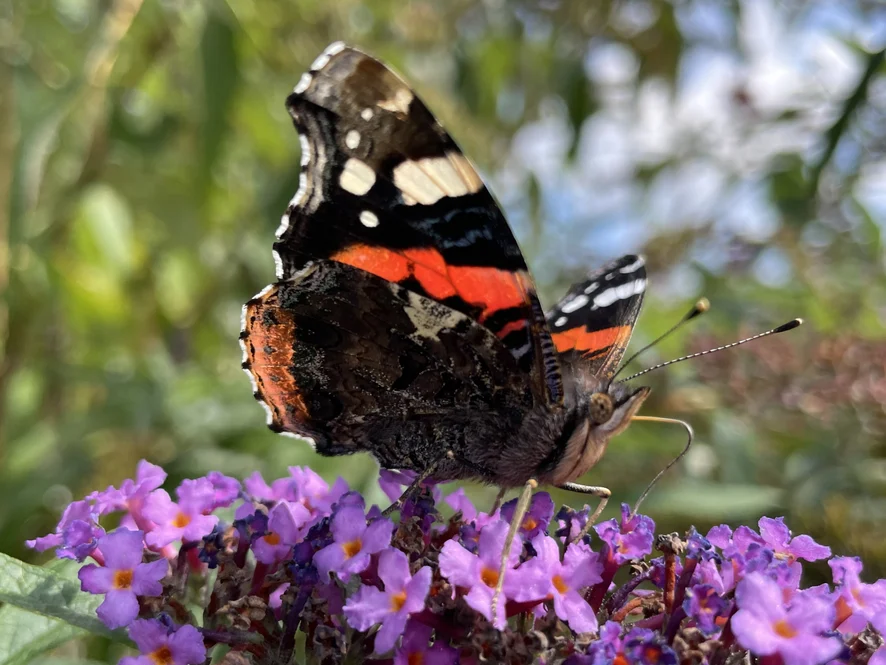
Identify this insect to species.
Vanessa atalanta
